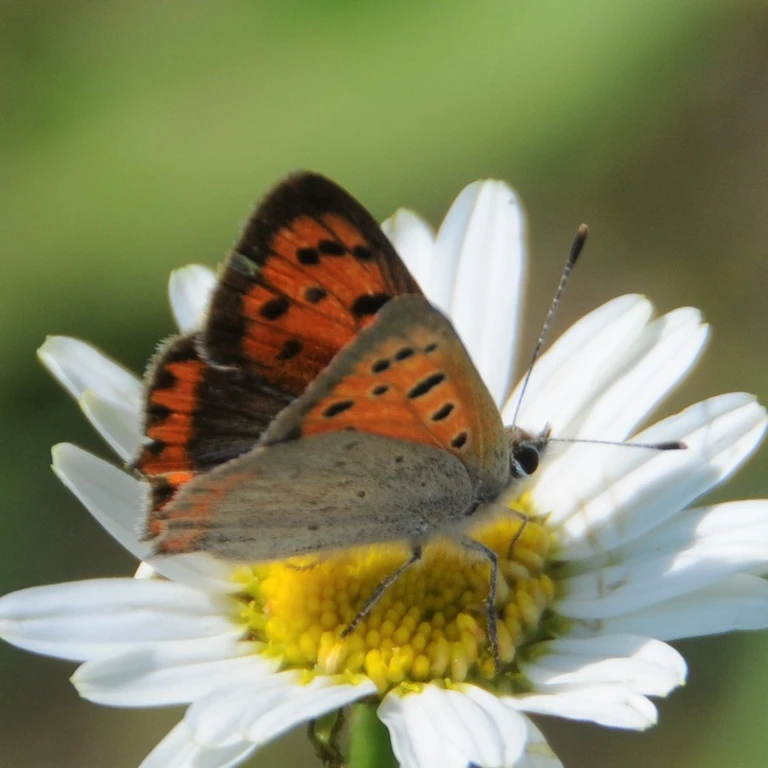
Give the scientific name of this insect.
Lycaena phlaeas
